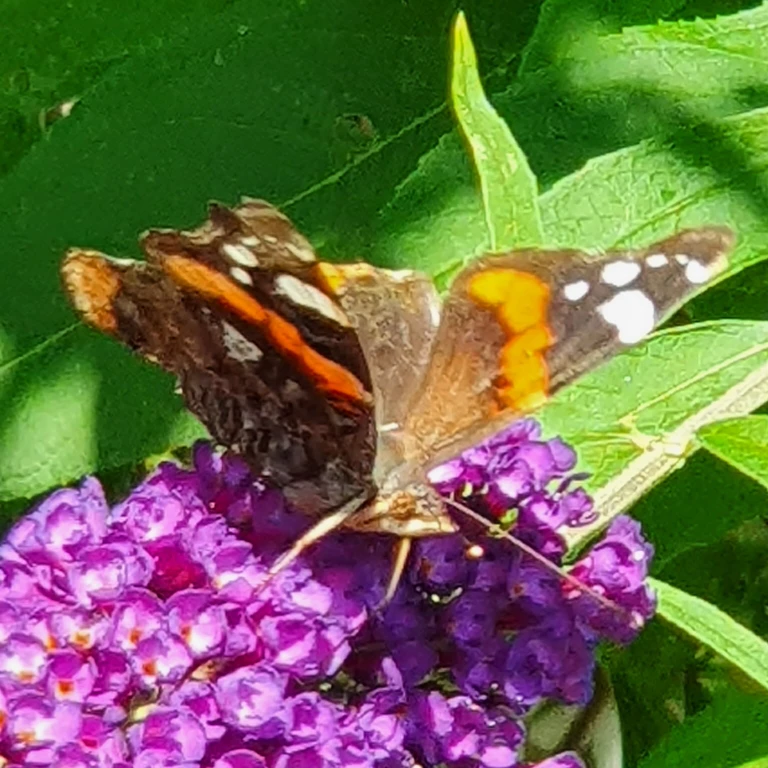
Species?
Vanessa atalanta
